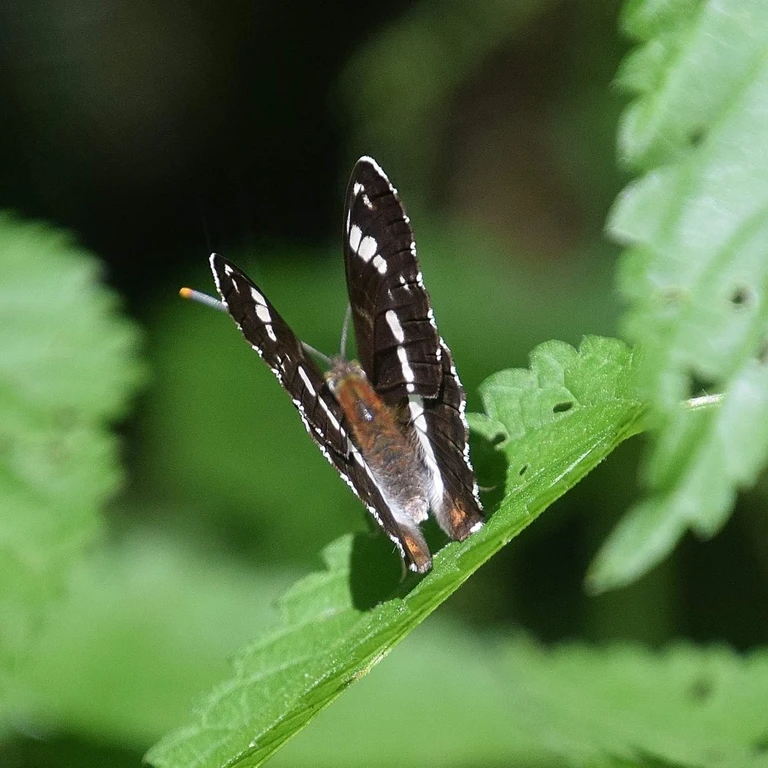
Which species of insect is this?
Limenitis camilla (also Ladoga camilla)
